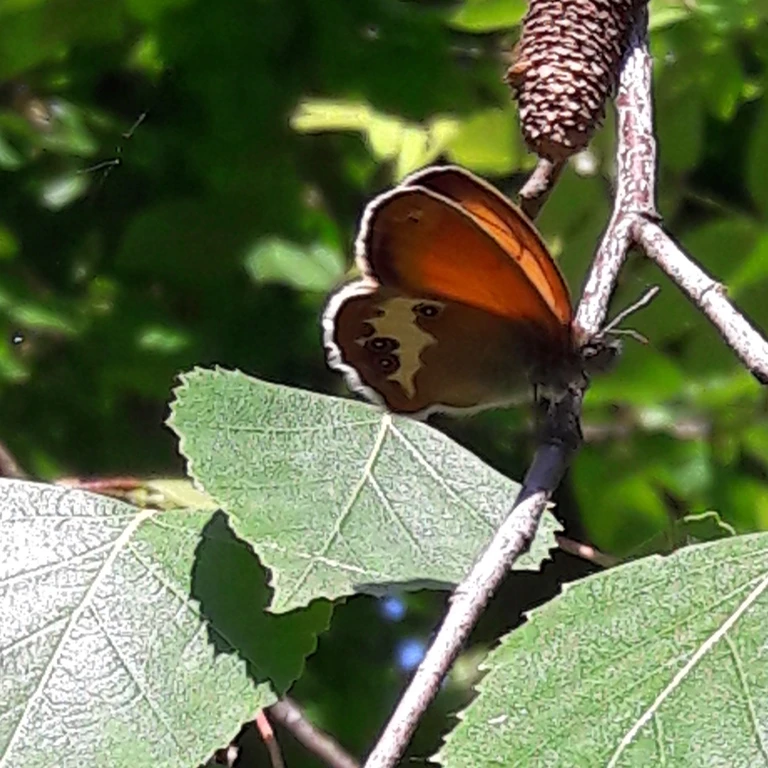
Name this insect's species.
Coenonympha arcania
